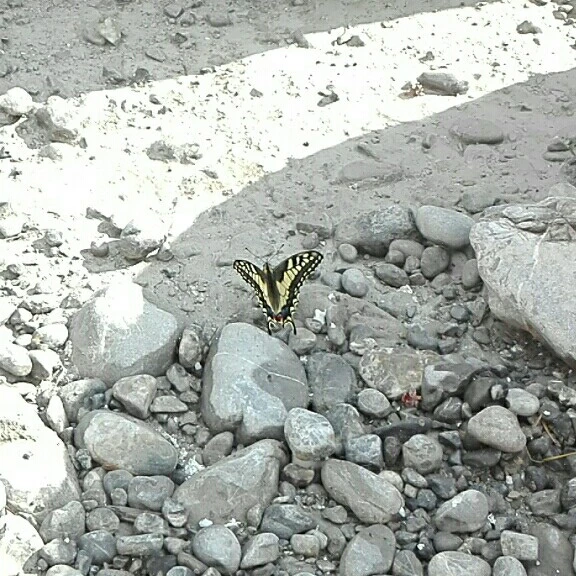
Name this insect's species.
Papilio machaon
